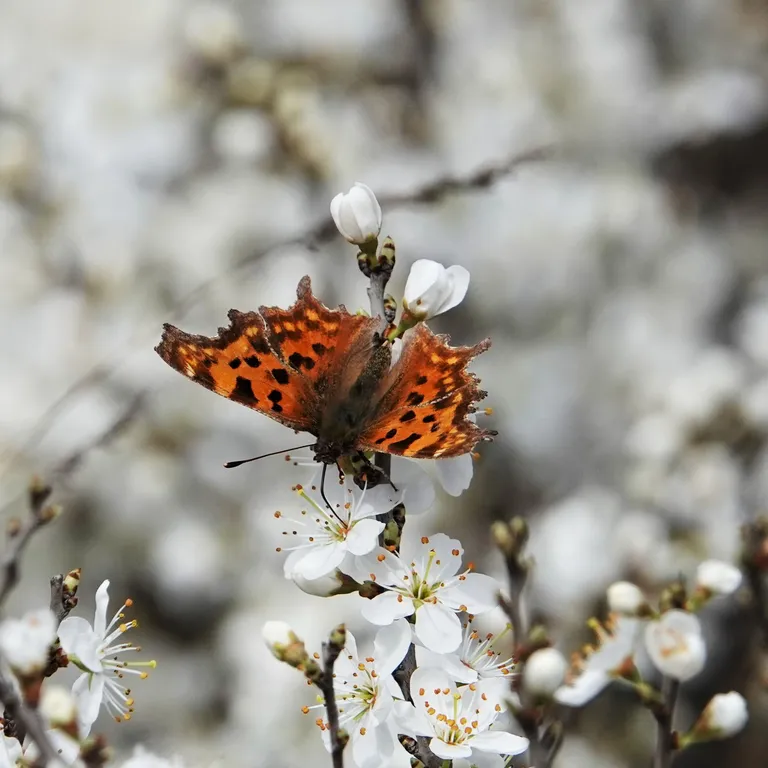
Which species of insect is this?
Polygonia c-album
